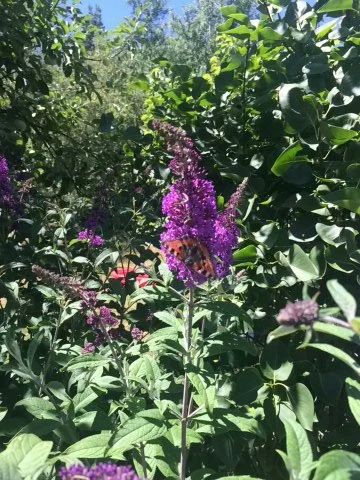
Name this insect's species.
Aglais urticae
